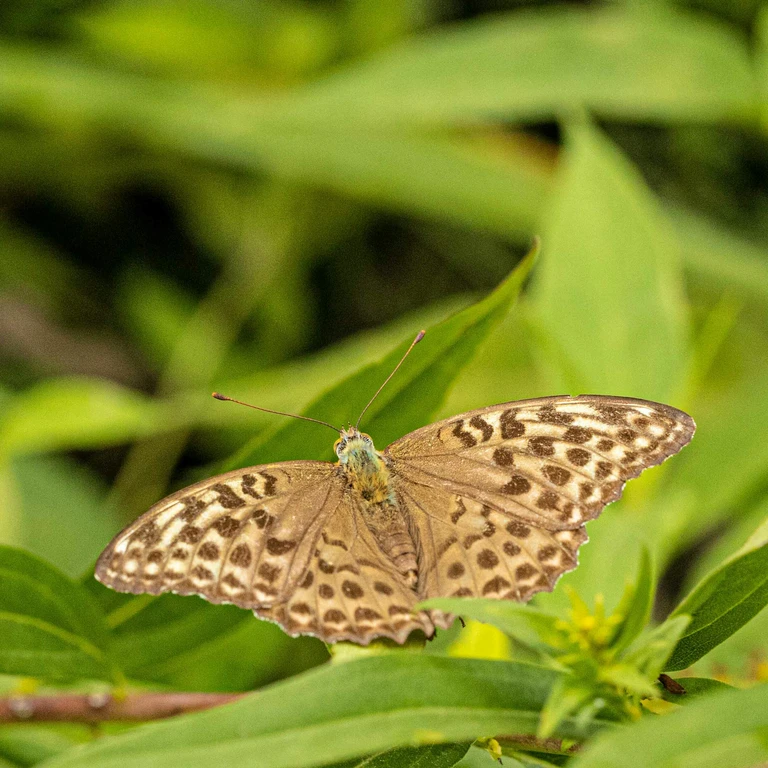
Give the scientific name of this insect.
Argynnis paphia
